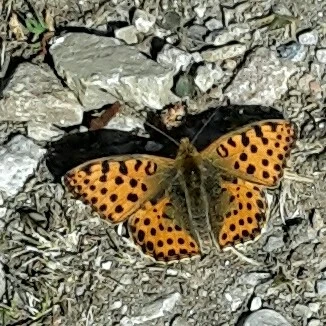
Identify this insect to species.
Issoria lathonia
